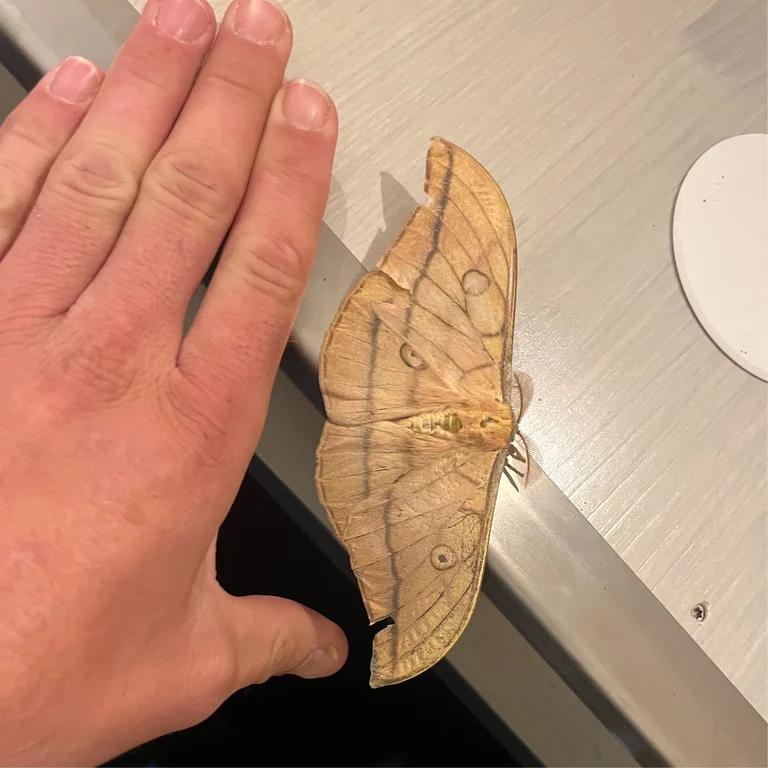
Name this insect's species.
Antheraea yamamai
